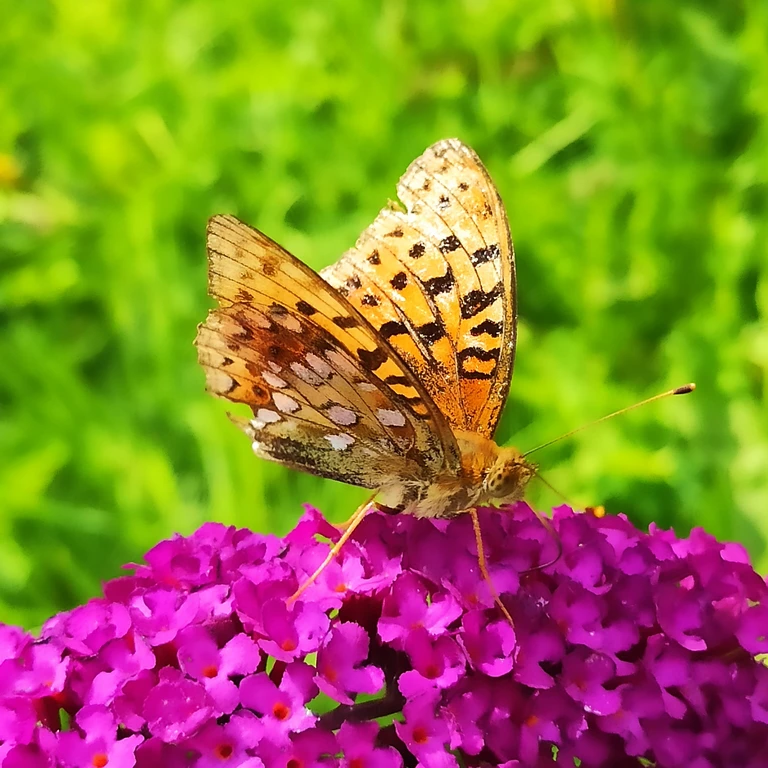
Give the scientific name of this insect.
Fabriciana adippe
